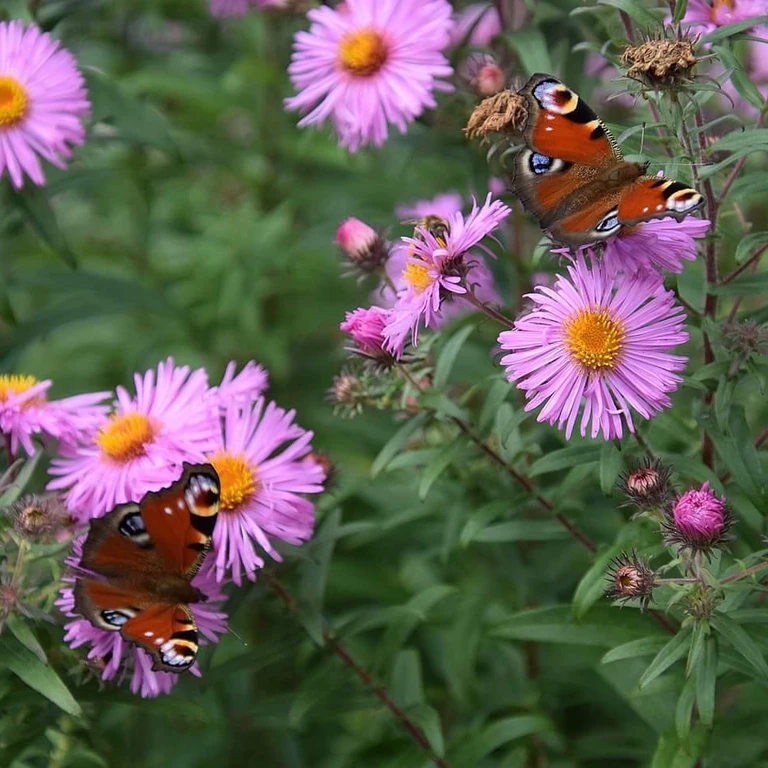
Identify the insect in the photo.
Aglais io
